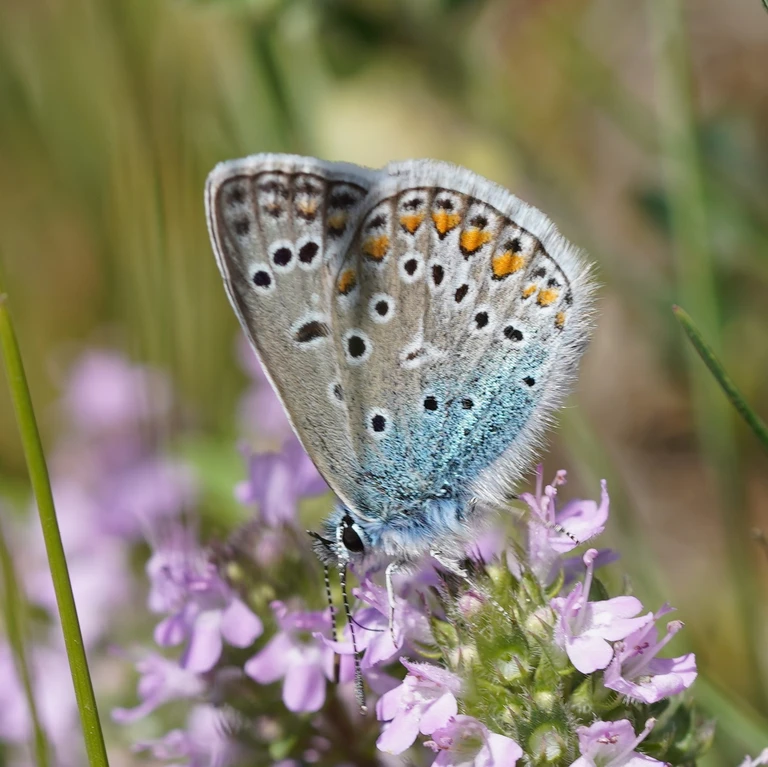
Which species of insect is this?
Polyommatus icarus
